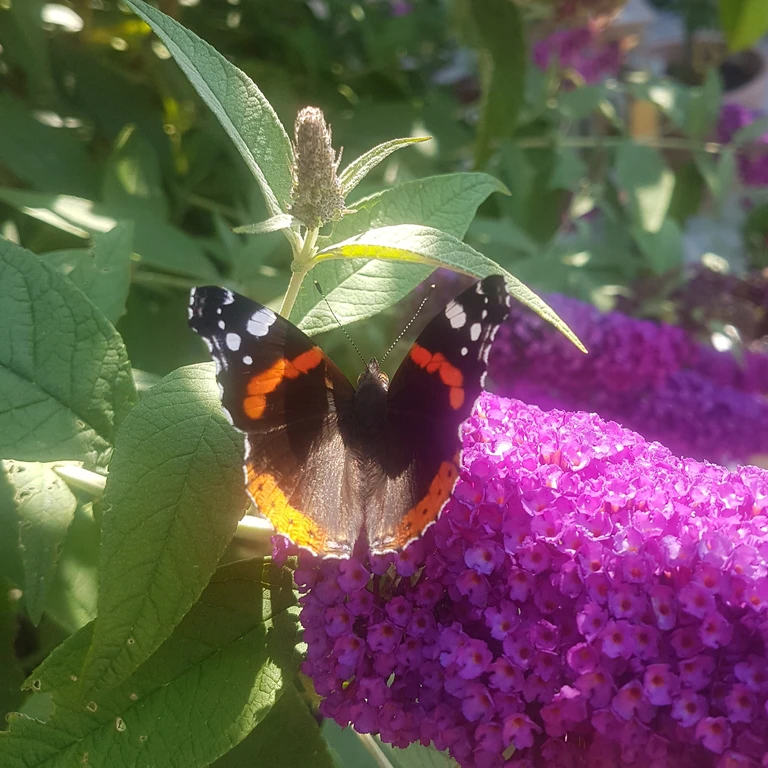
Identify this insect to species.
Vanessa atalanta
